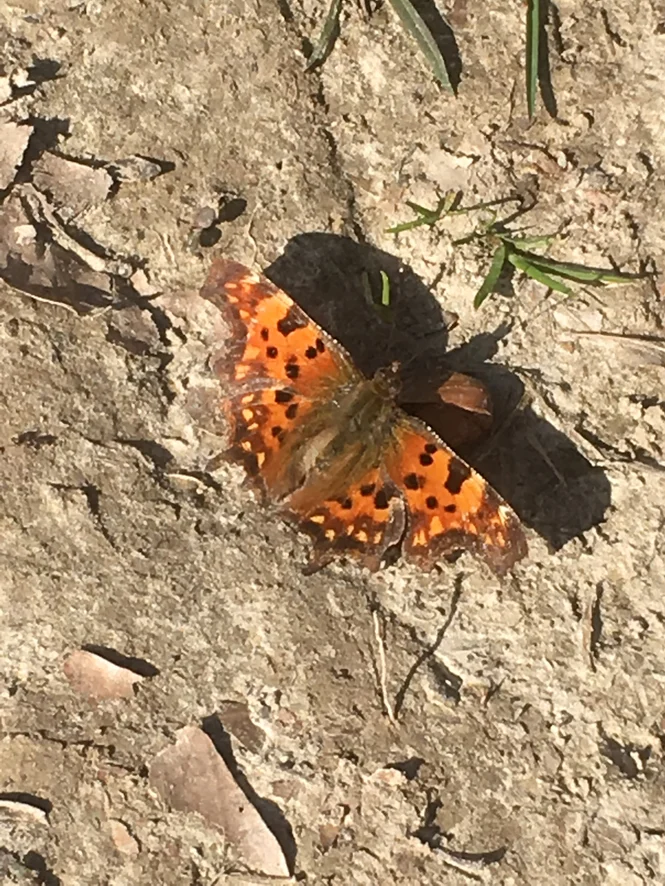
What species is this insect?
Polygonia c-album
